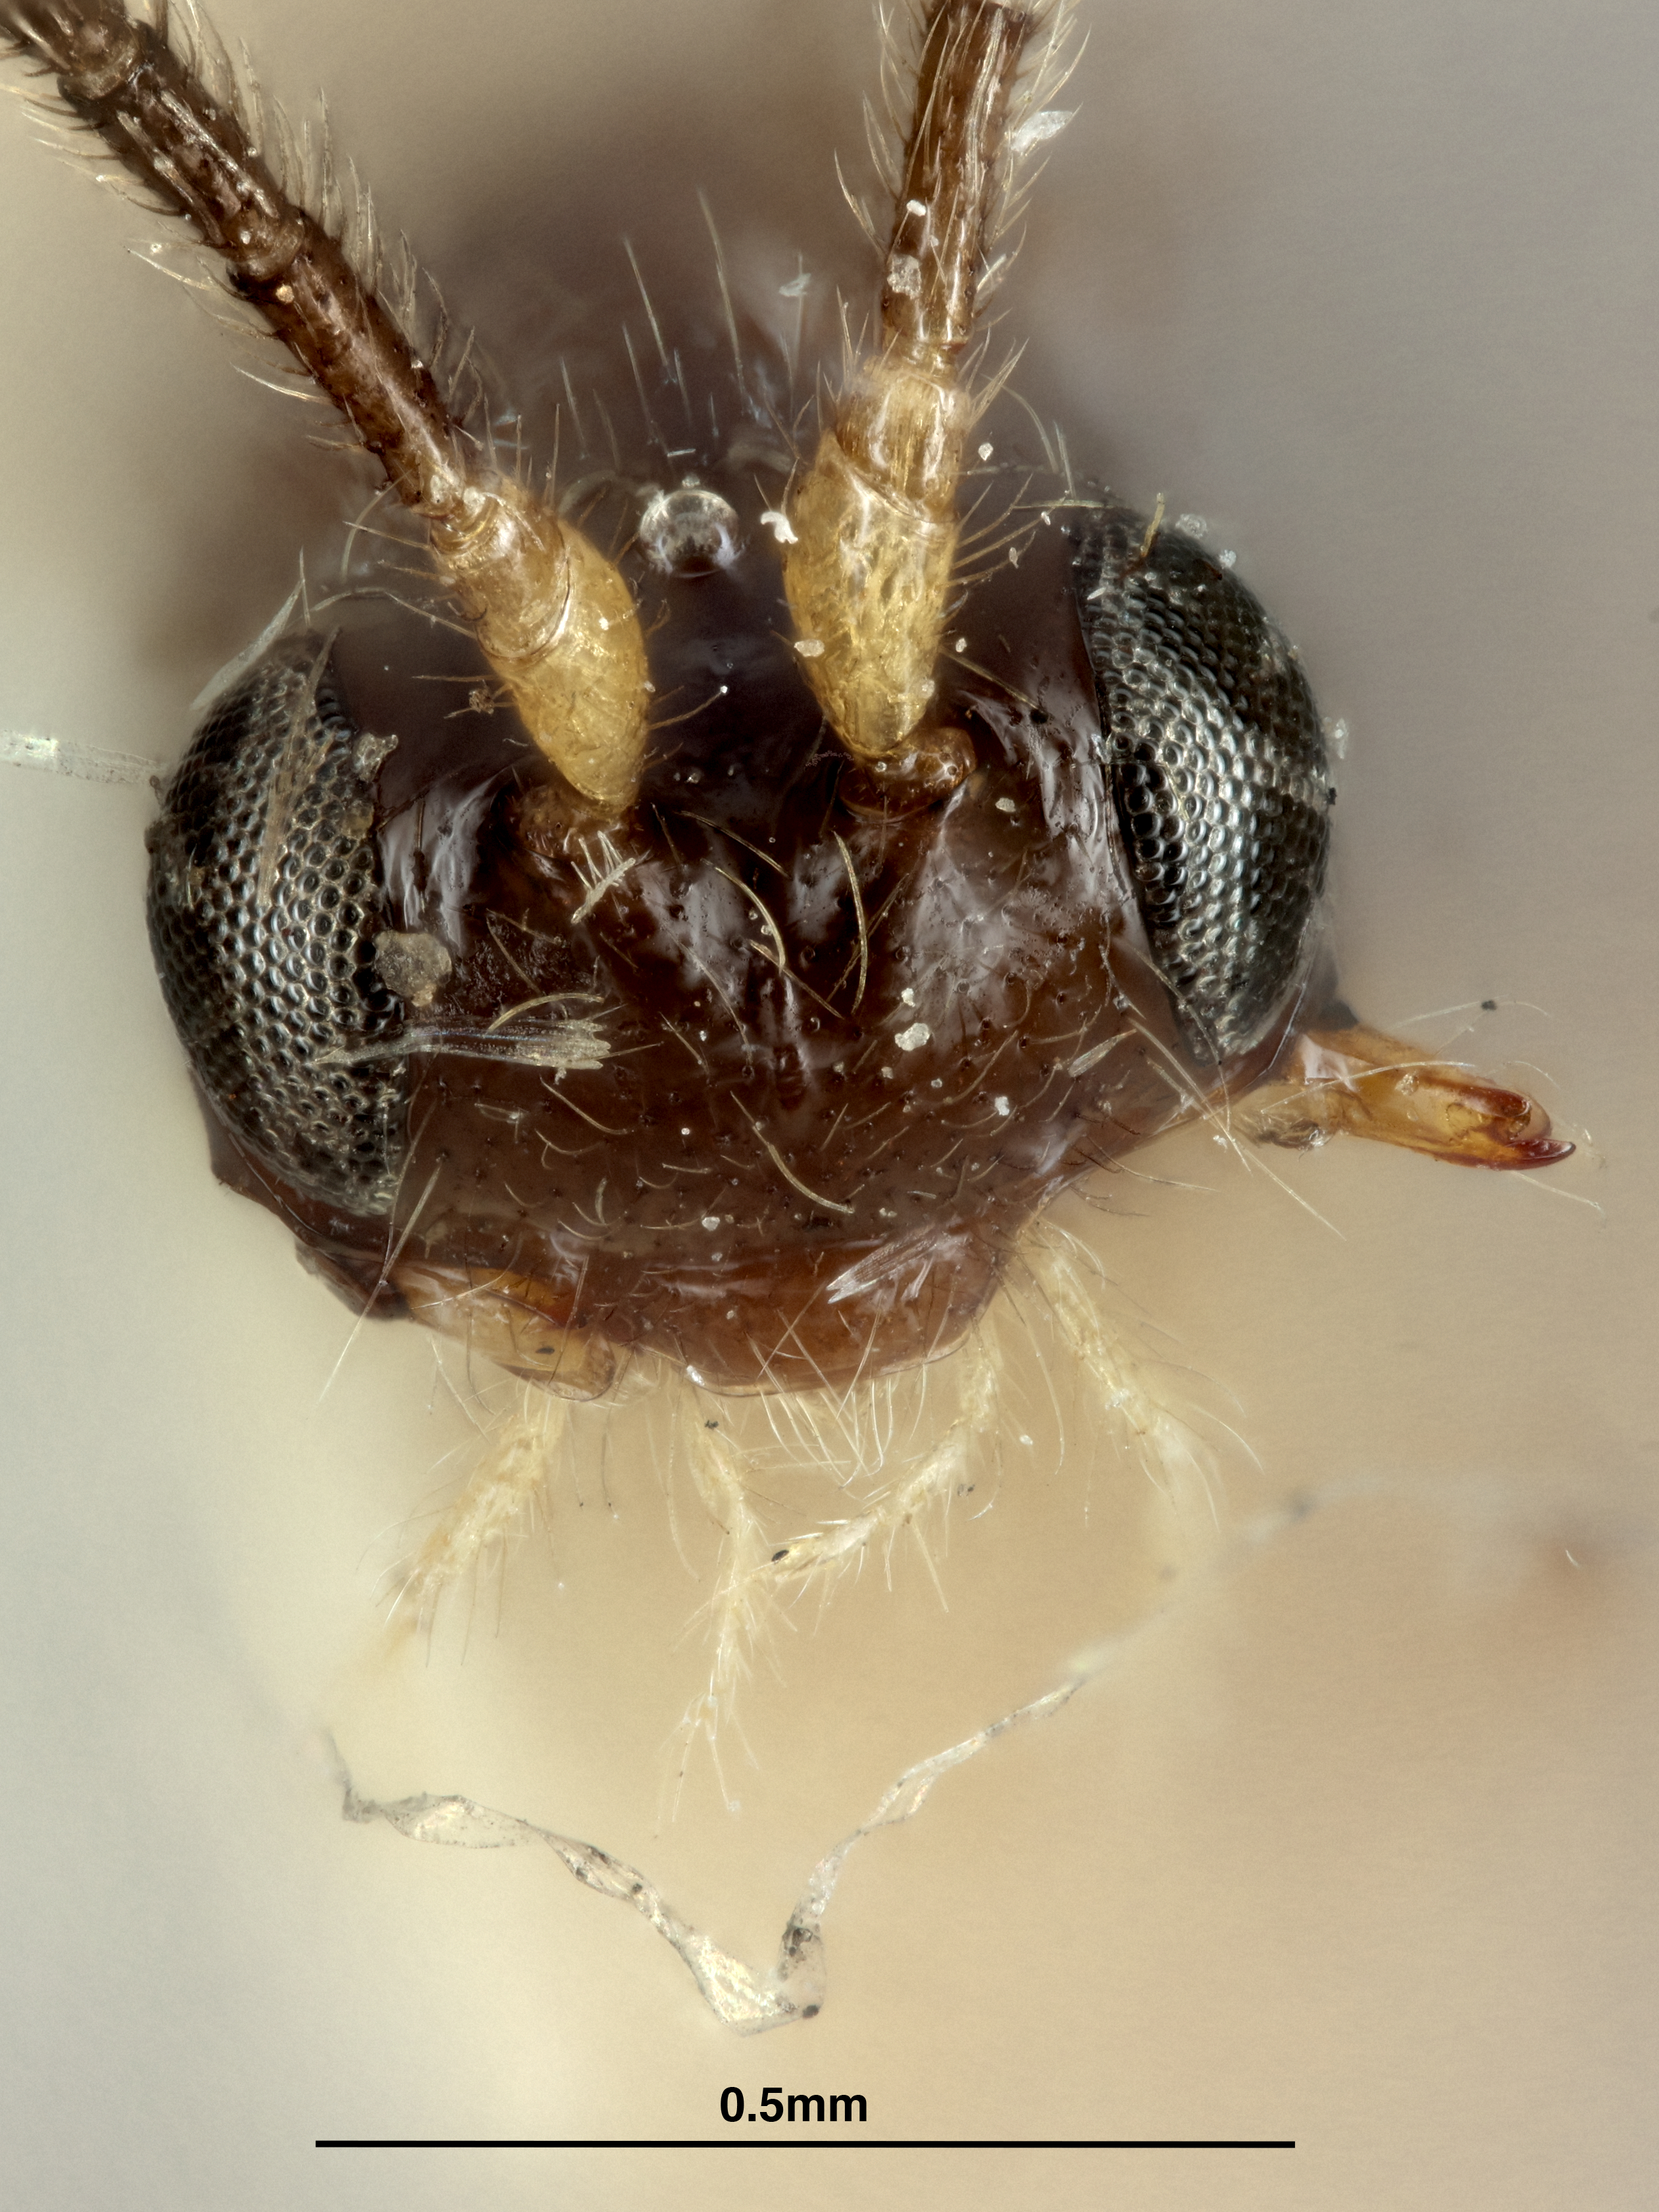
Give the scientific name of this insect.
Synaldis glabrifovea
